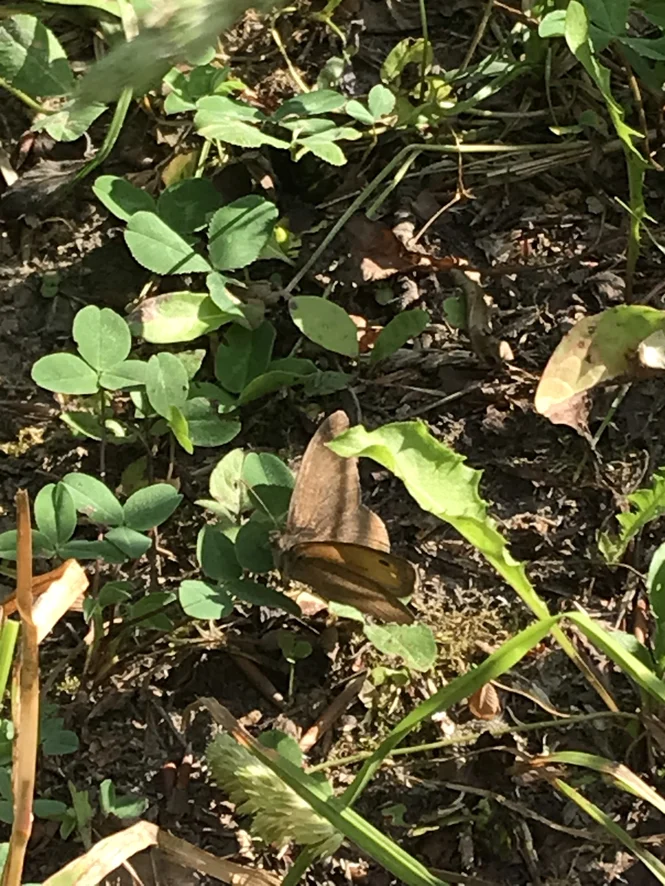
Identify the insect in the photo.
Maniola jurtina
